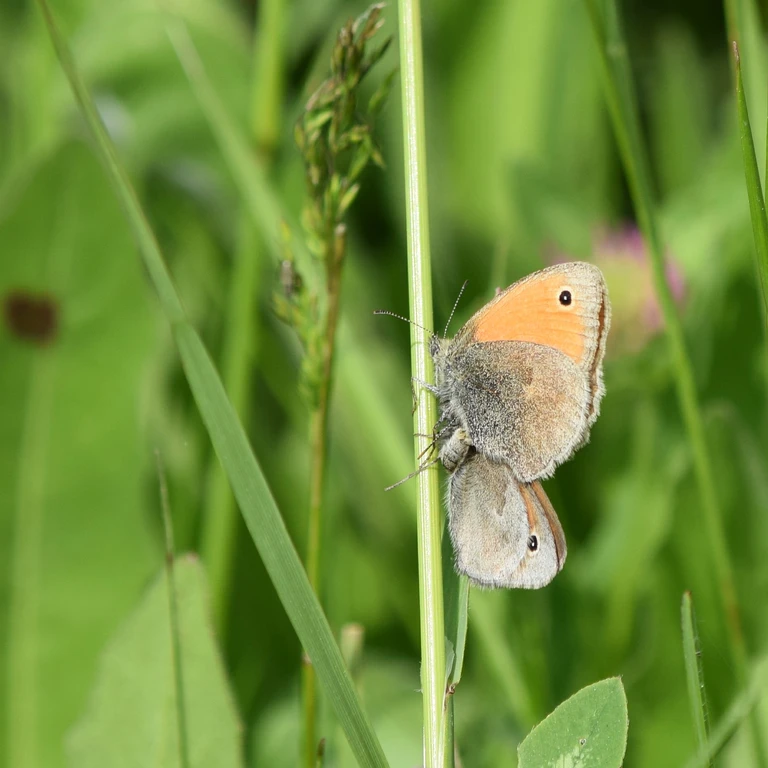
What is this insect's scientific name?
Coenonympha pamphilus
